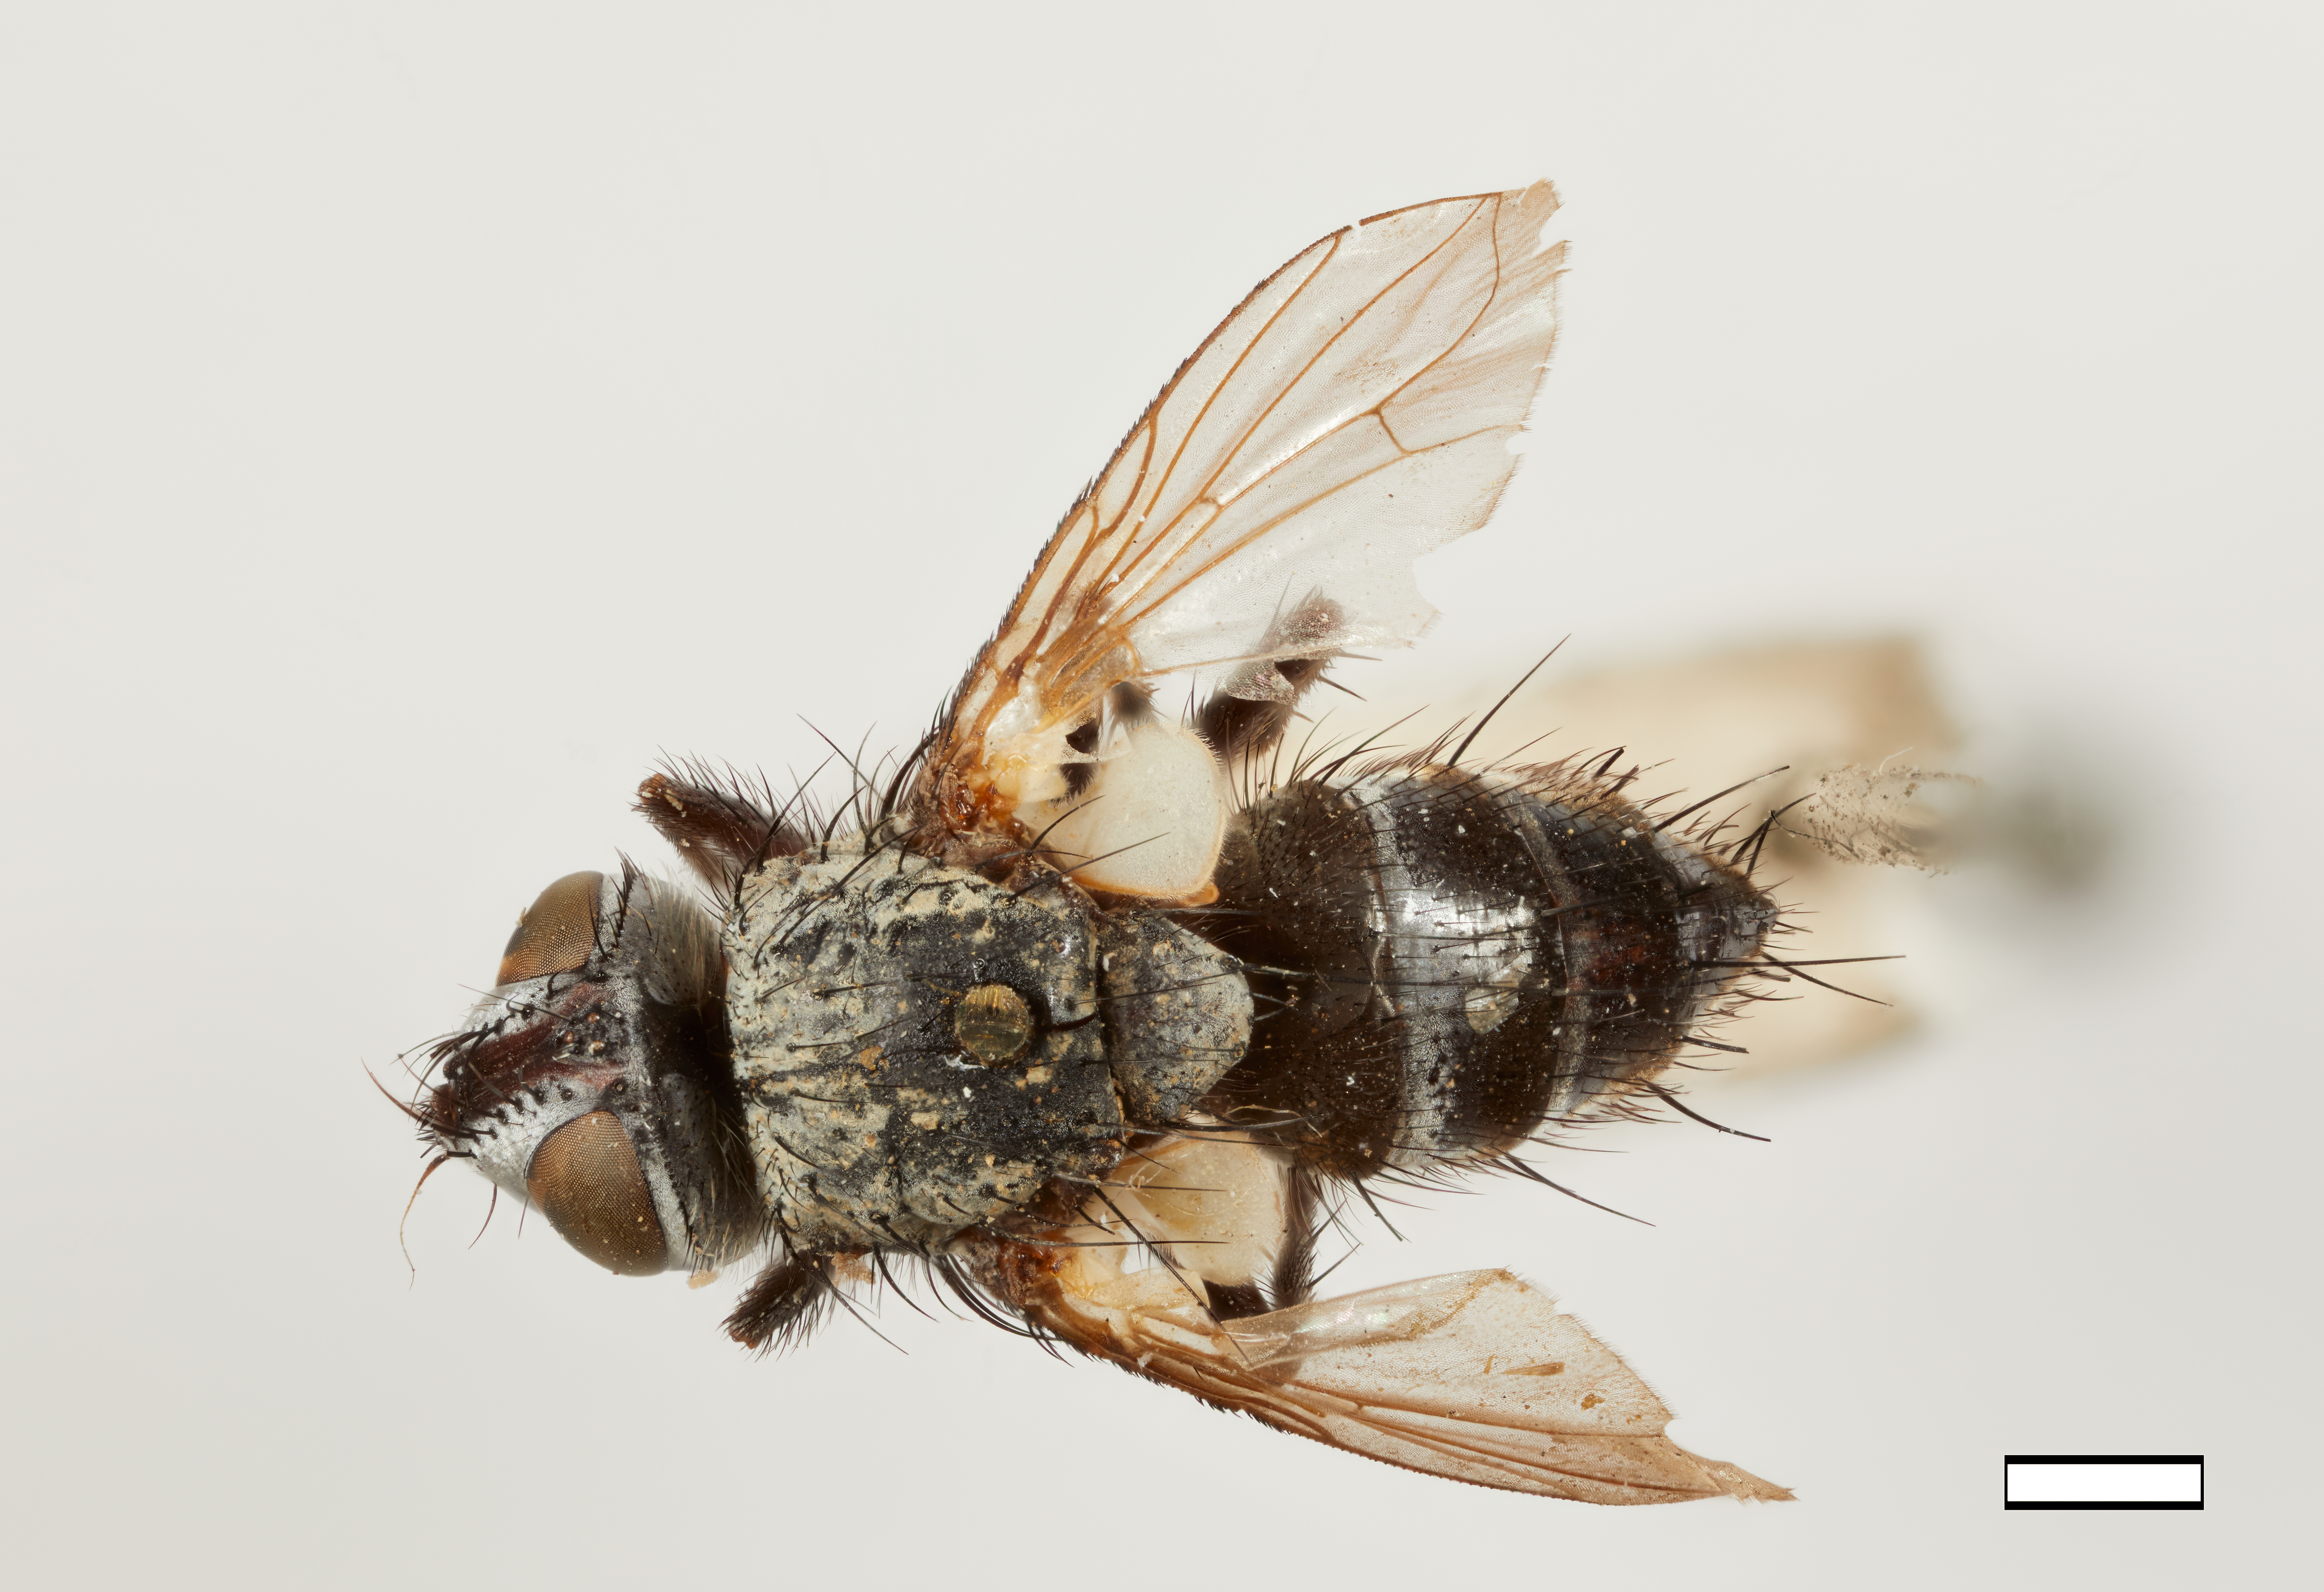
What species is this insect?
Spathimeigenia bridwelli
